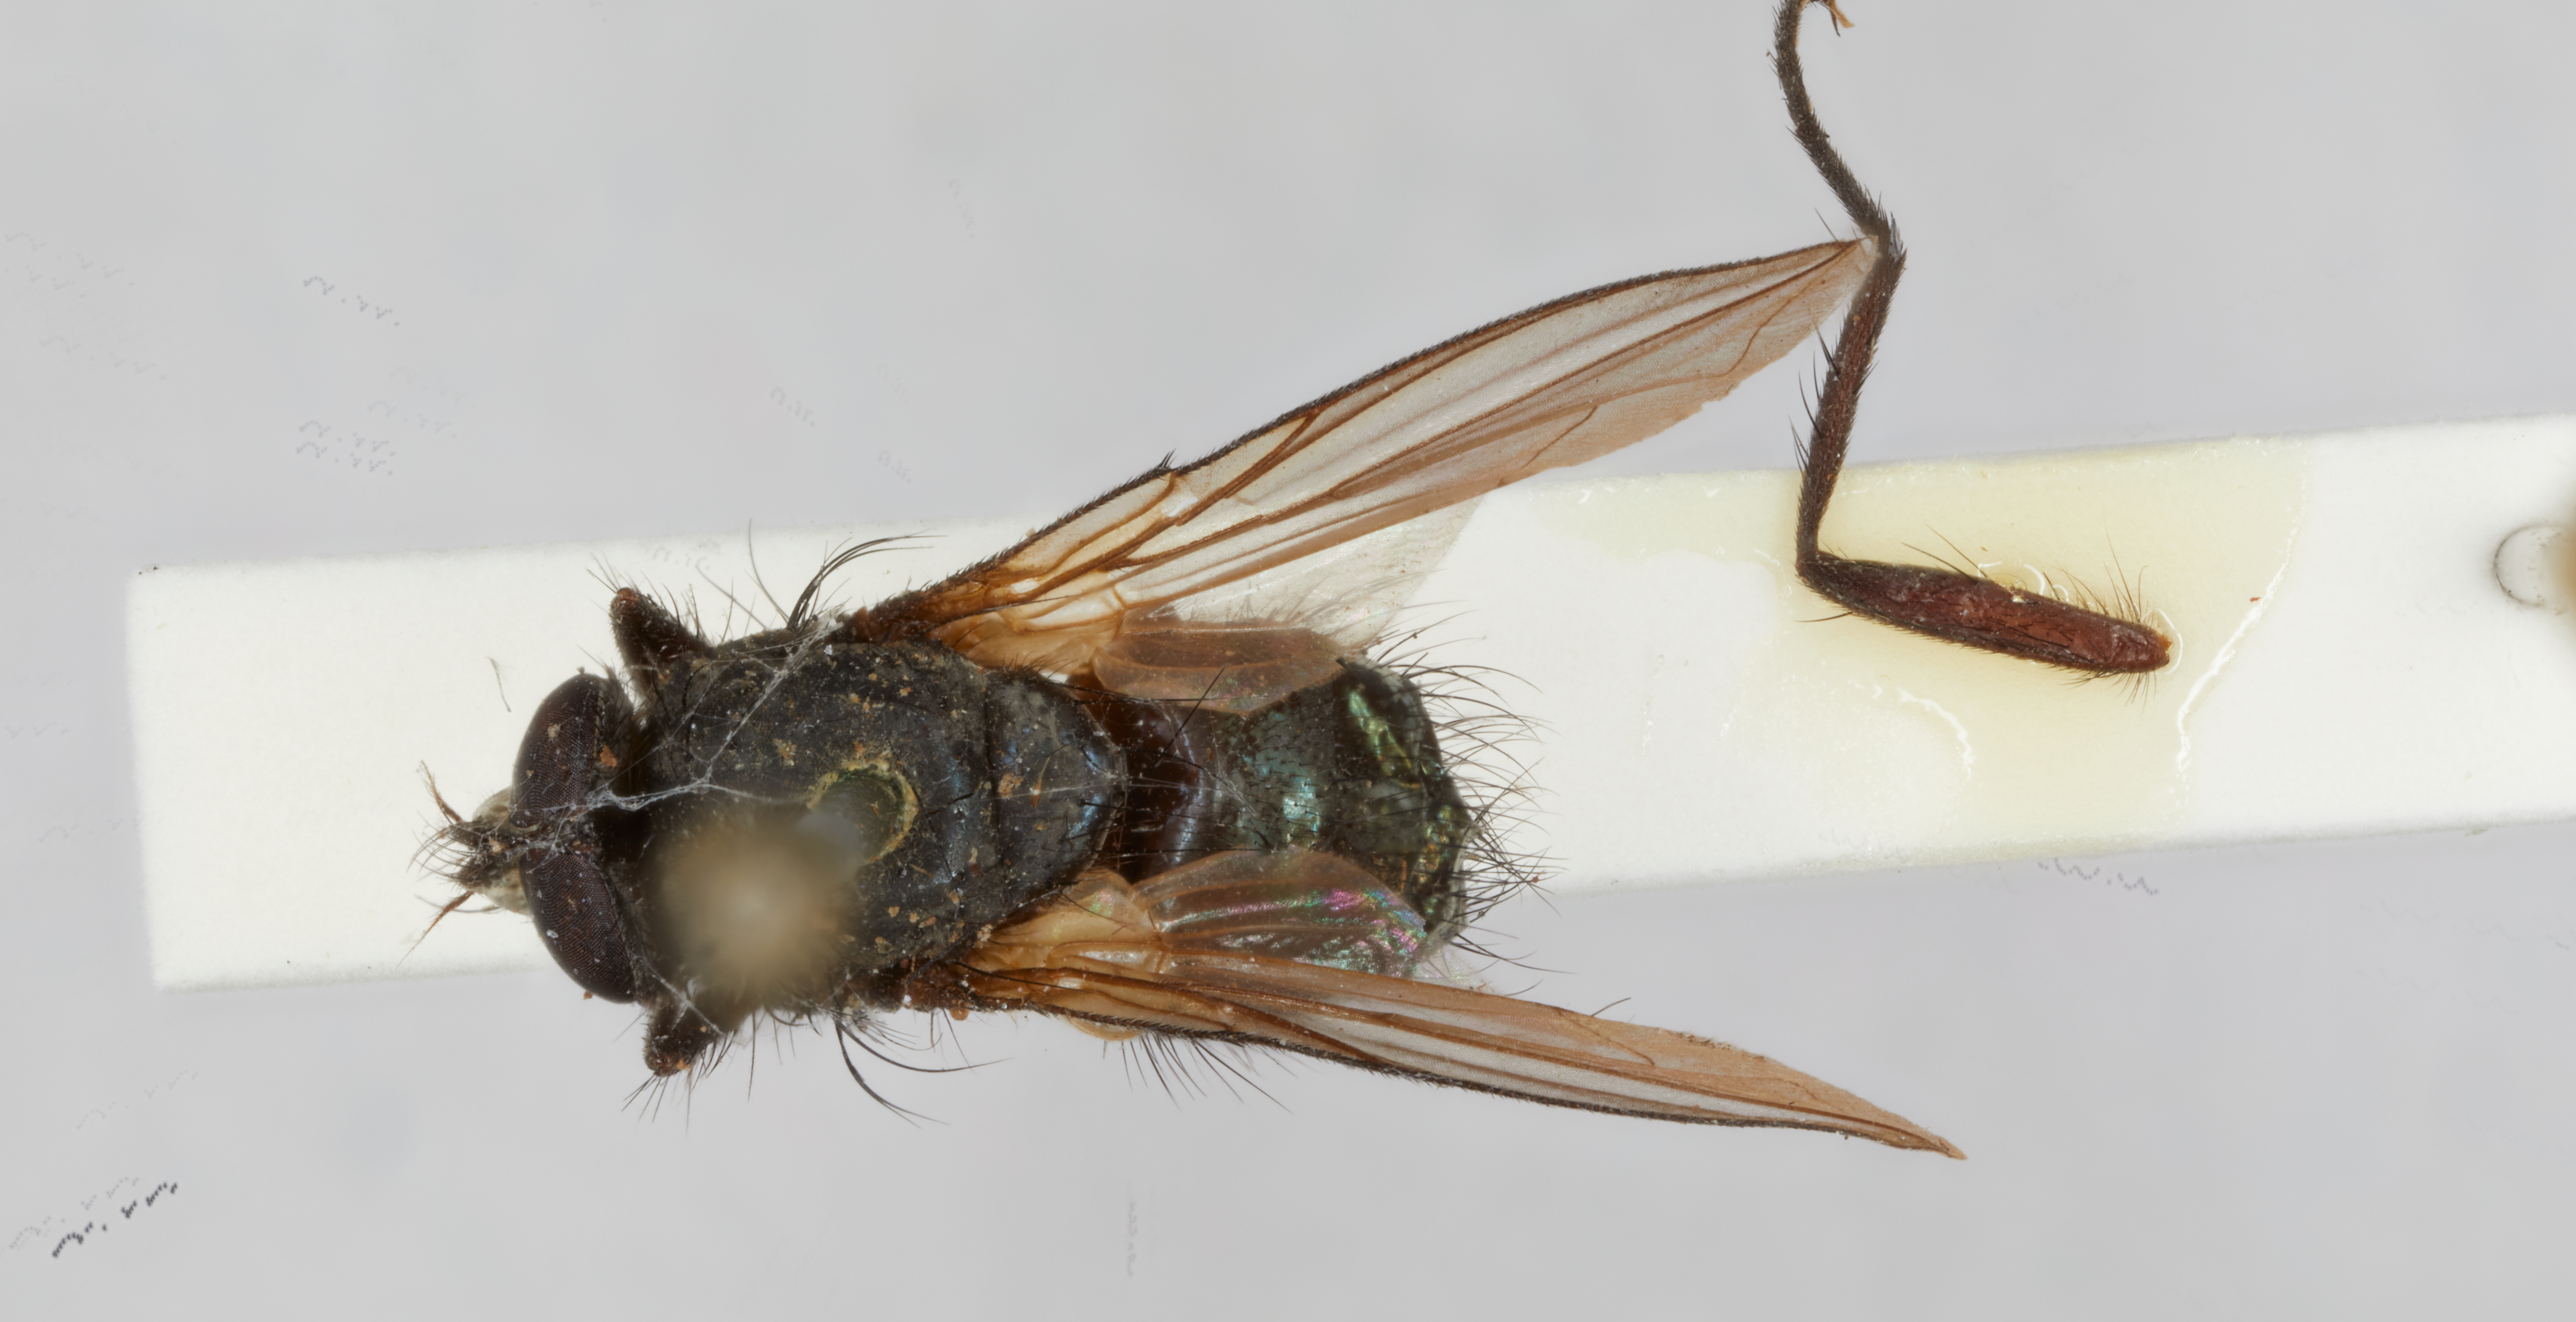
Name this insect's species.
Melinda hokkaidensis
